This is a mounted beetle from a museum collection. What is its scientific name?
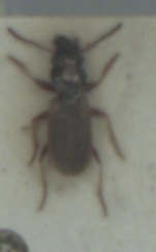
Bembidion laterale
